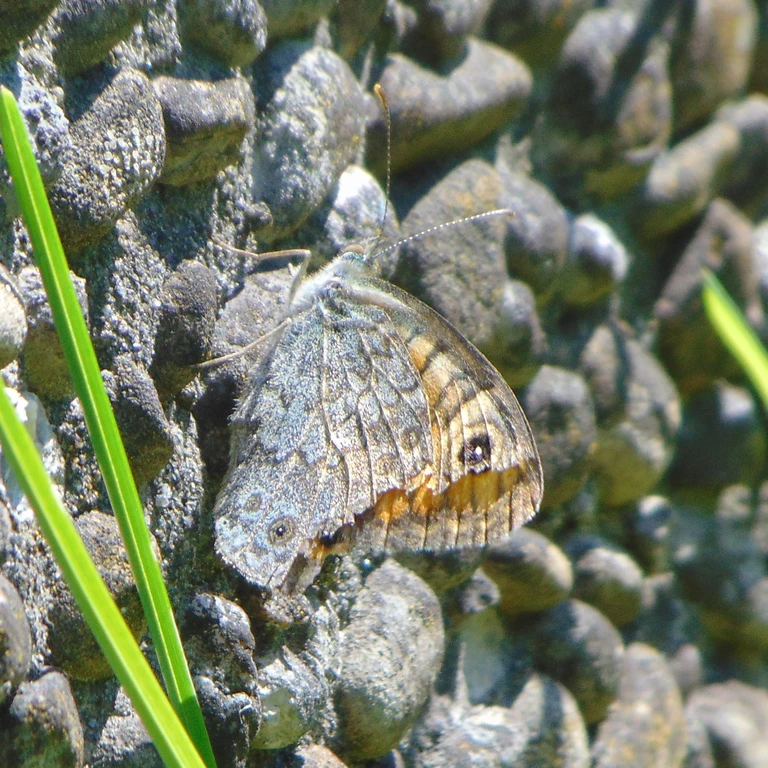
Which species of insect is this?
Lasiommata megera (also Pararge megera)
